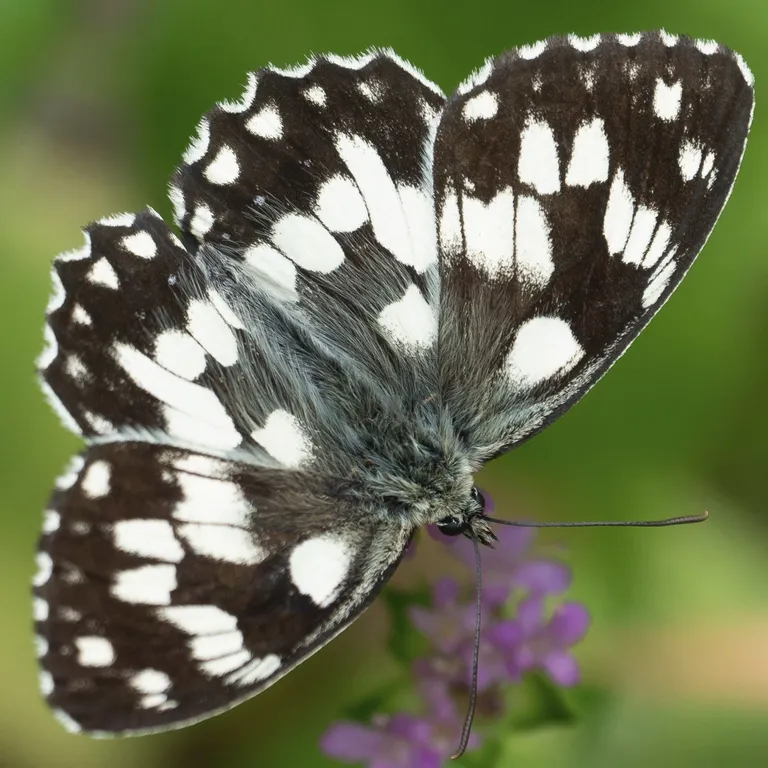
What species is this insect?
Melanargia galathea
